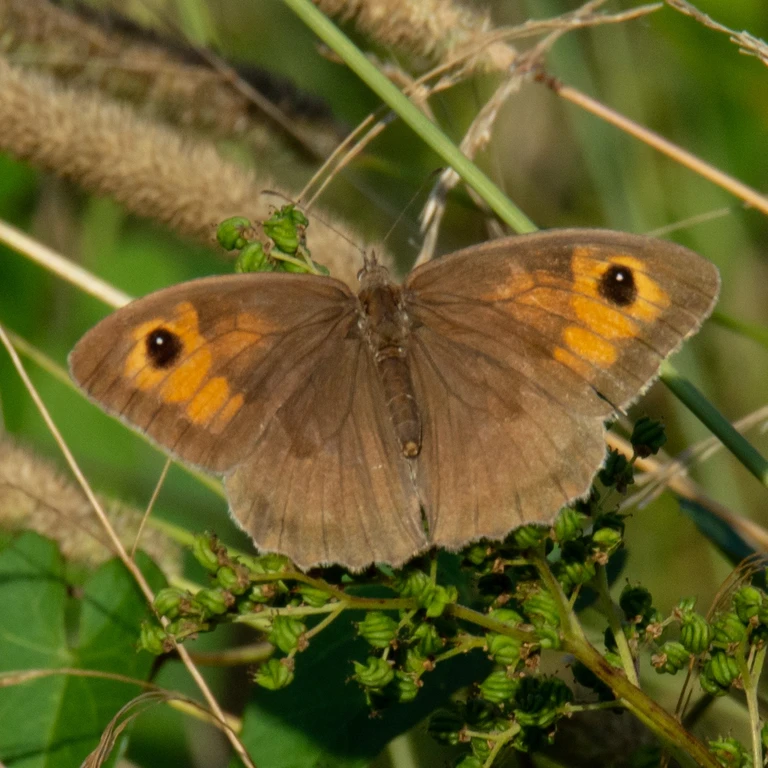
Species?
Maniola jurtina
